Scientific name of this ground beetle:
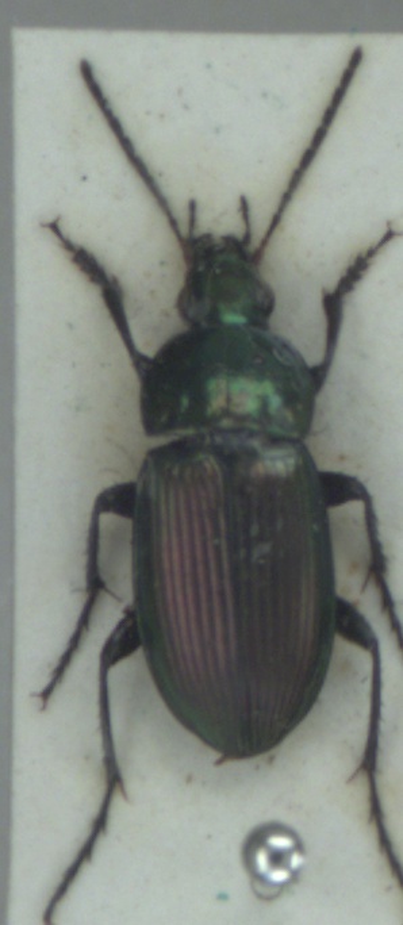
Poecilus versicolor
